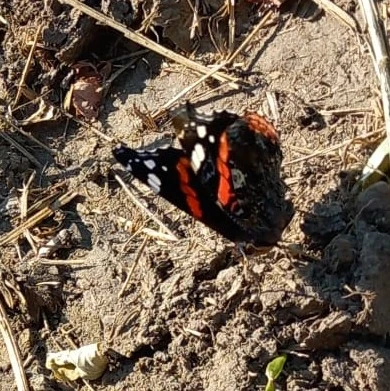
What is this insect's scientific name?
Vanessa atalanta
